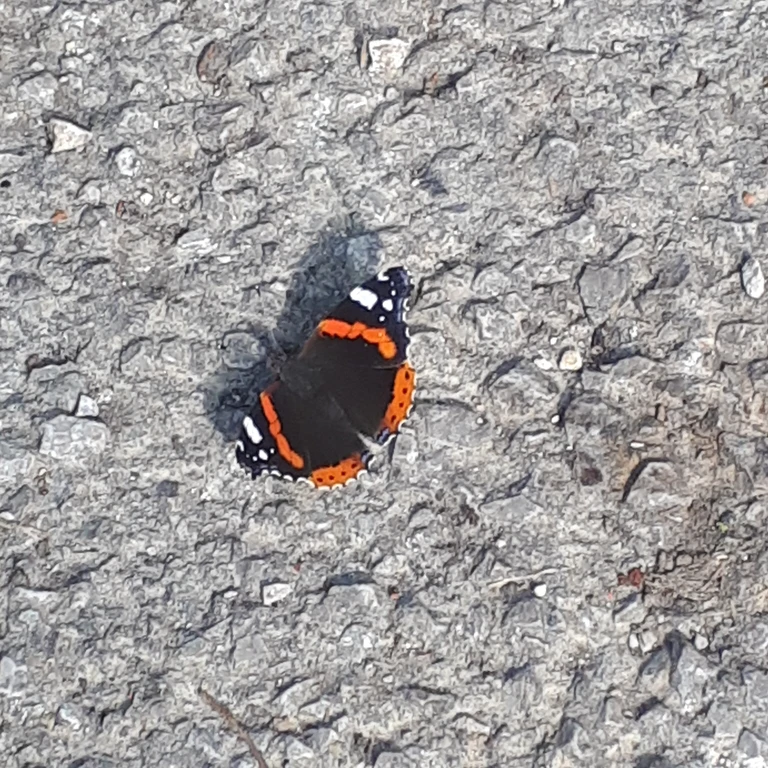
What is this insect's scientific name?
Vanessa atalanta
